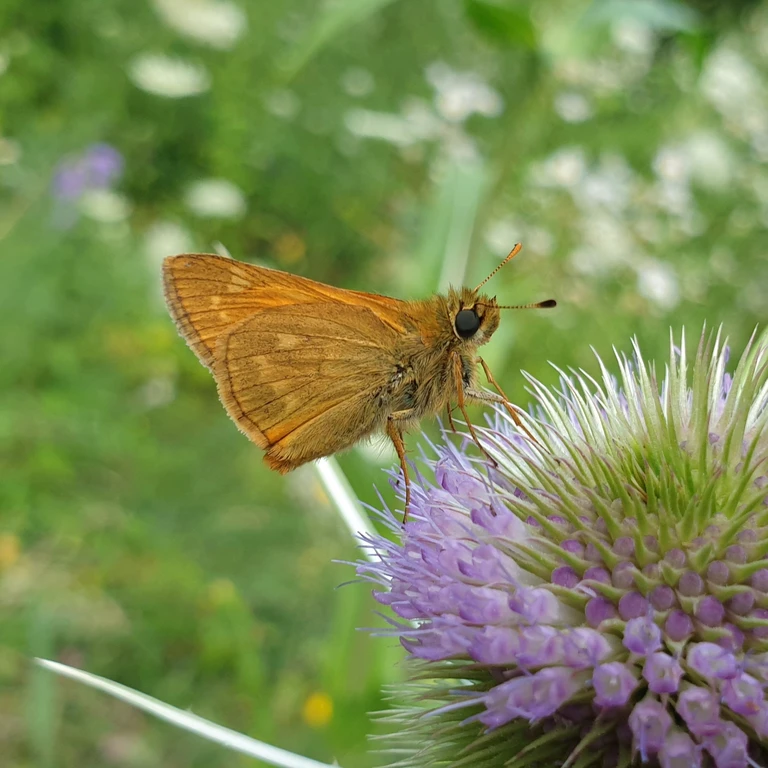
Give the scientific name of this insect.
Ochlodes sylvanus (also Ochlodes venata)
